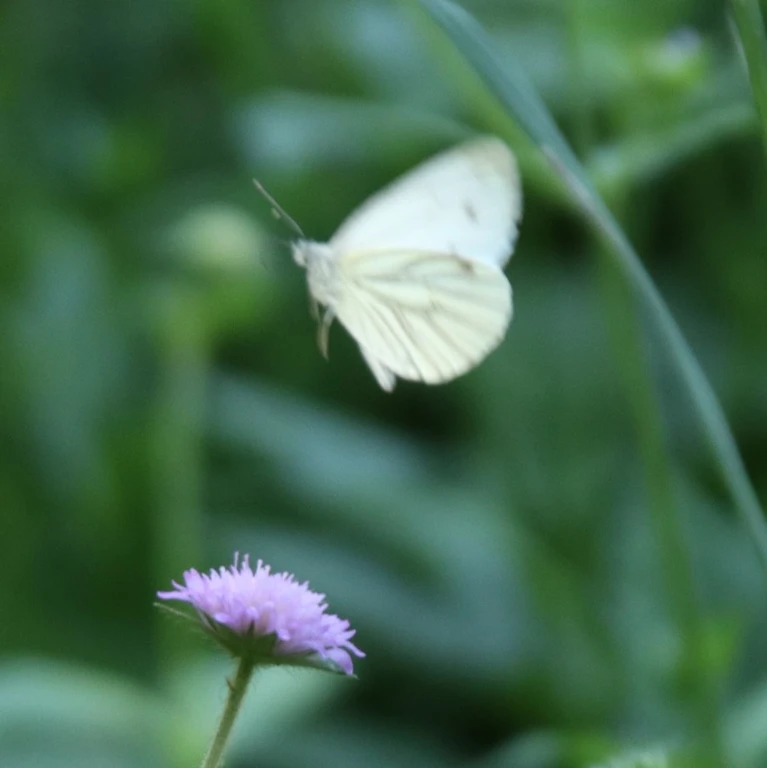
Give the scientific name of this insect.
Pieris napi
